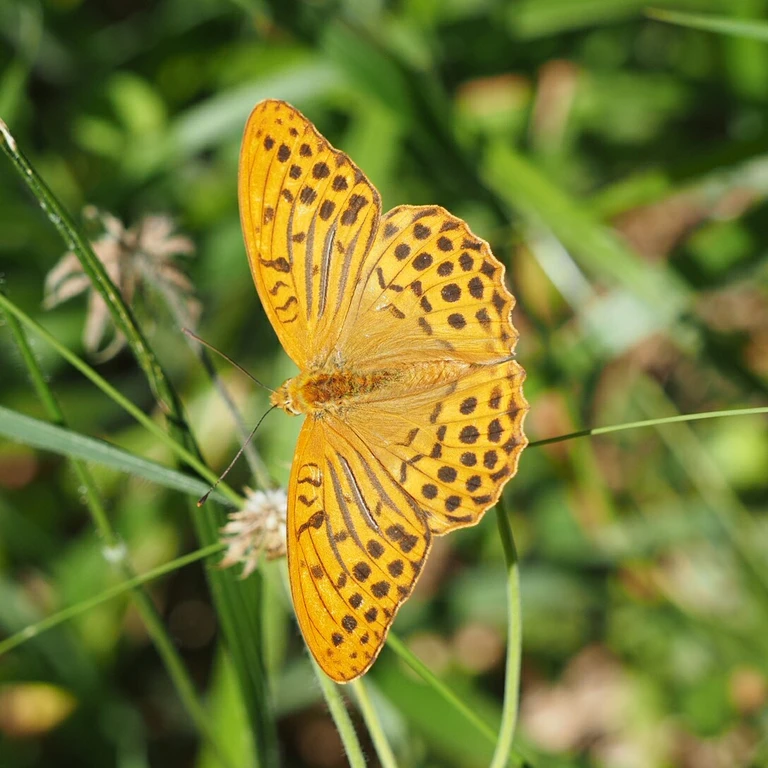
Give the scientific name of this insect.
Argynnis paphia
